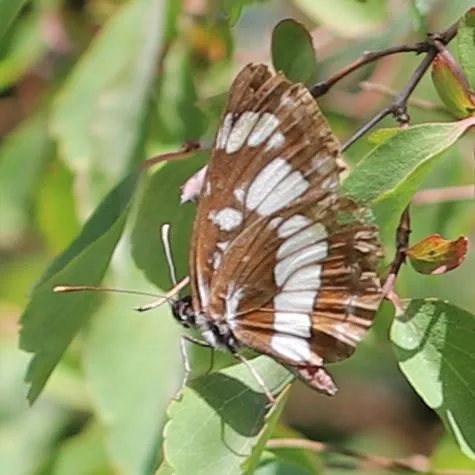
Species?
Neptis rivularis
